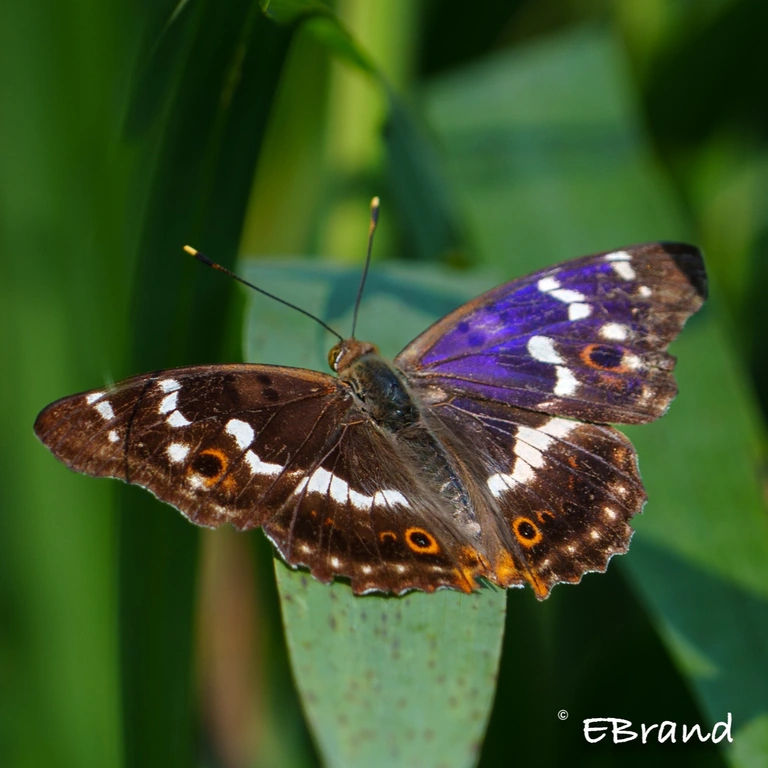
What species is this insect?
Apatura ilia
